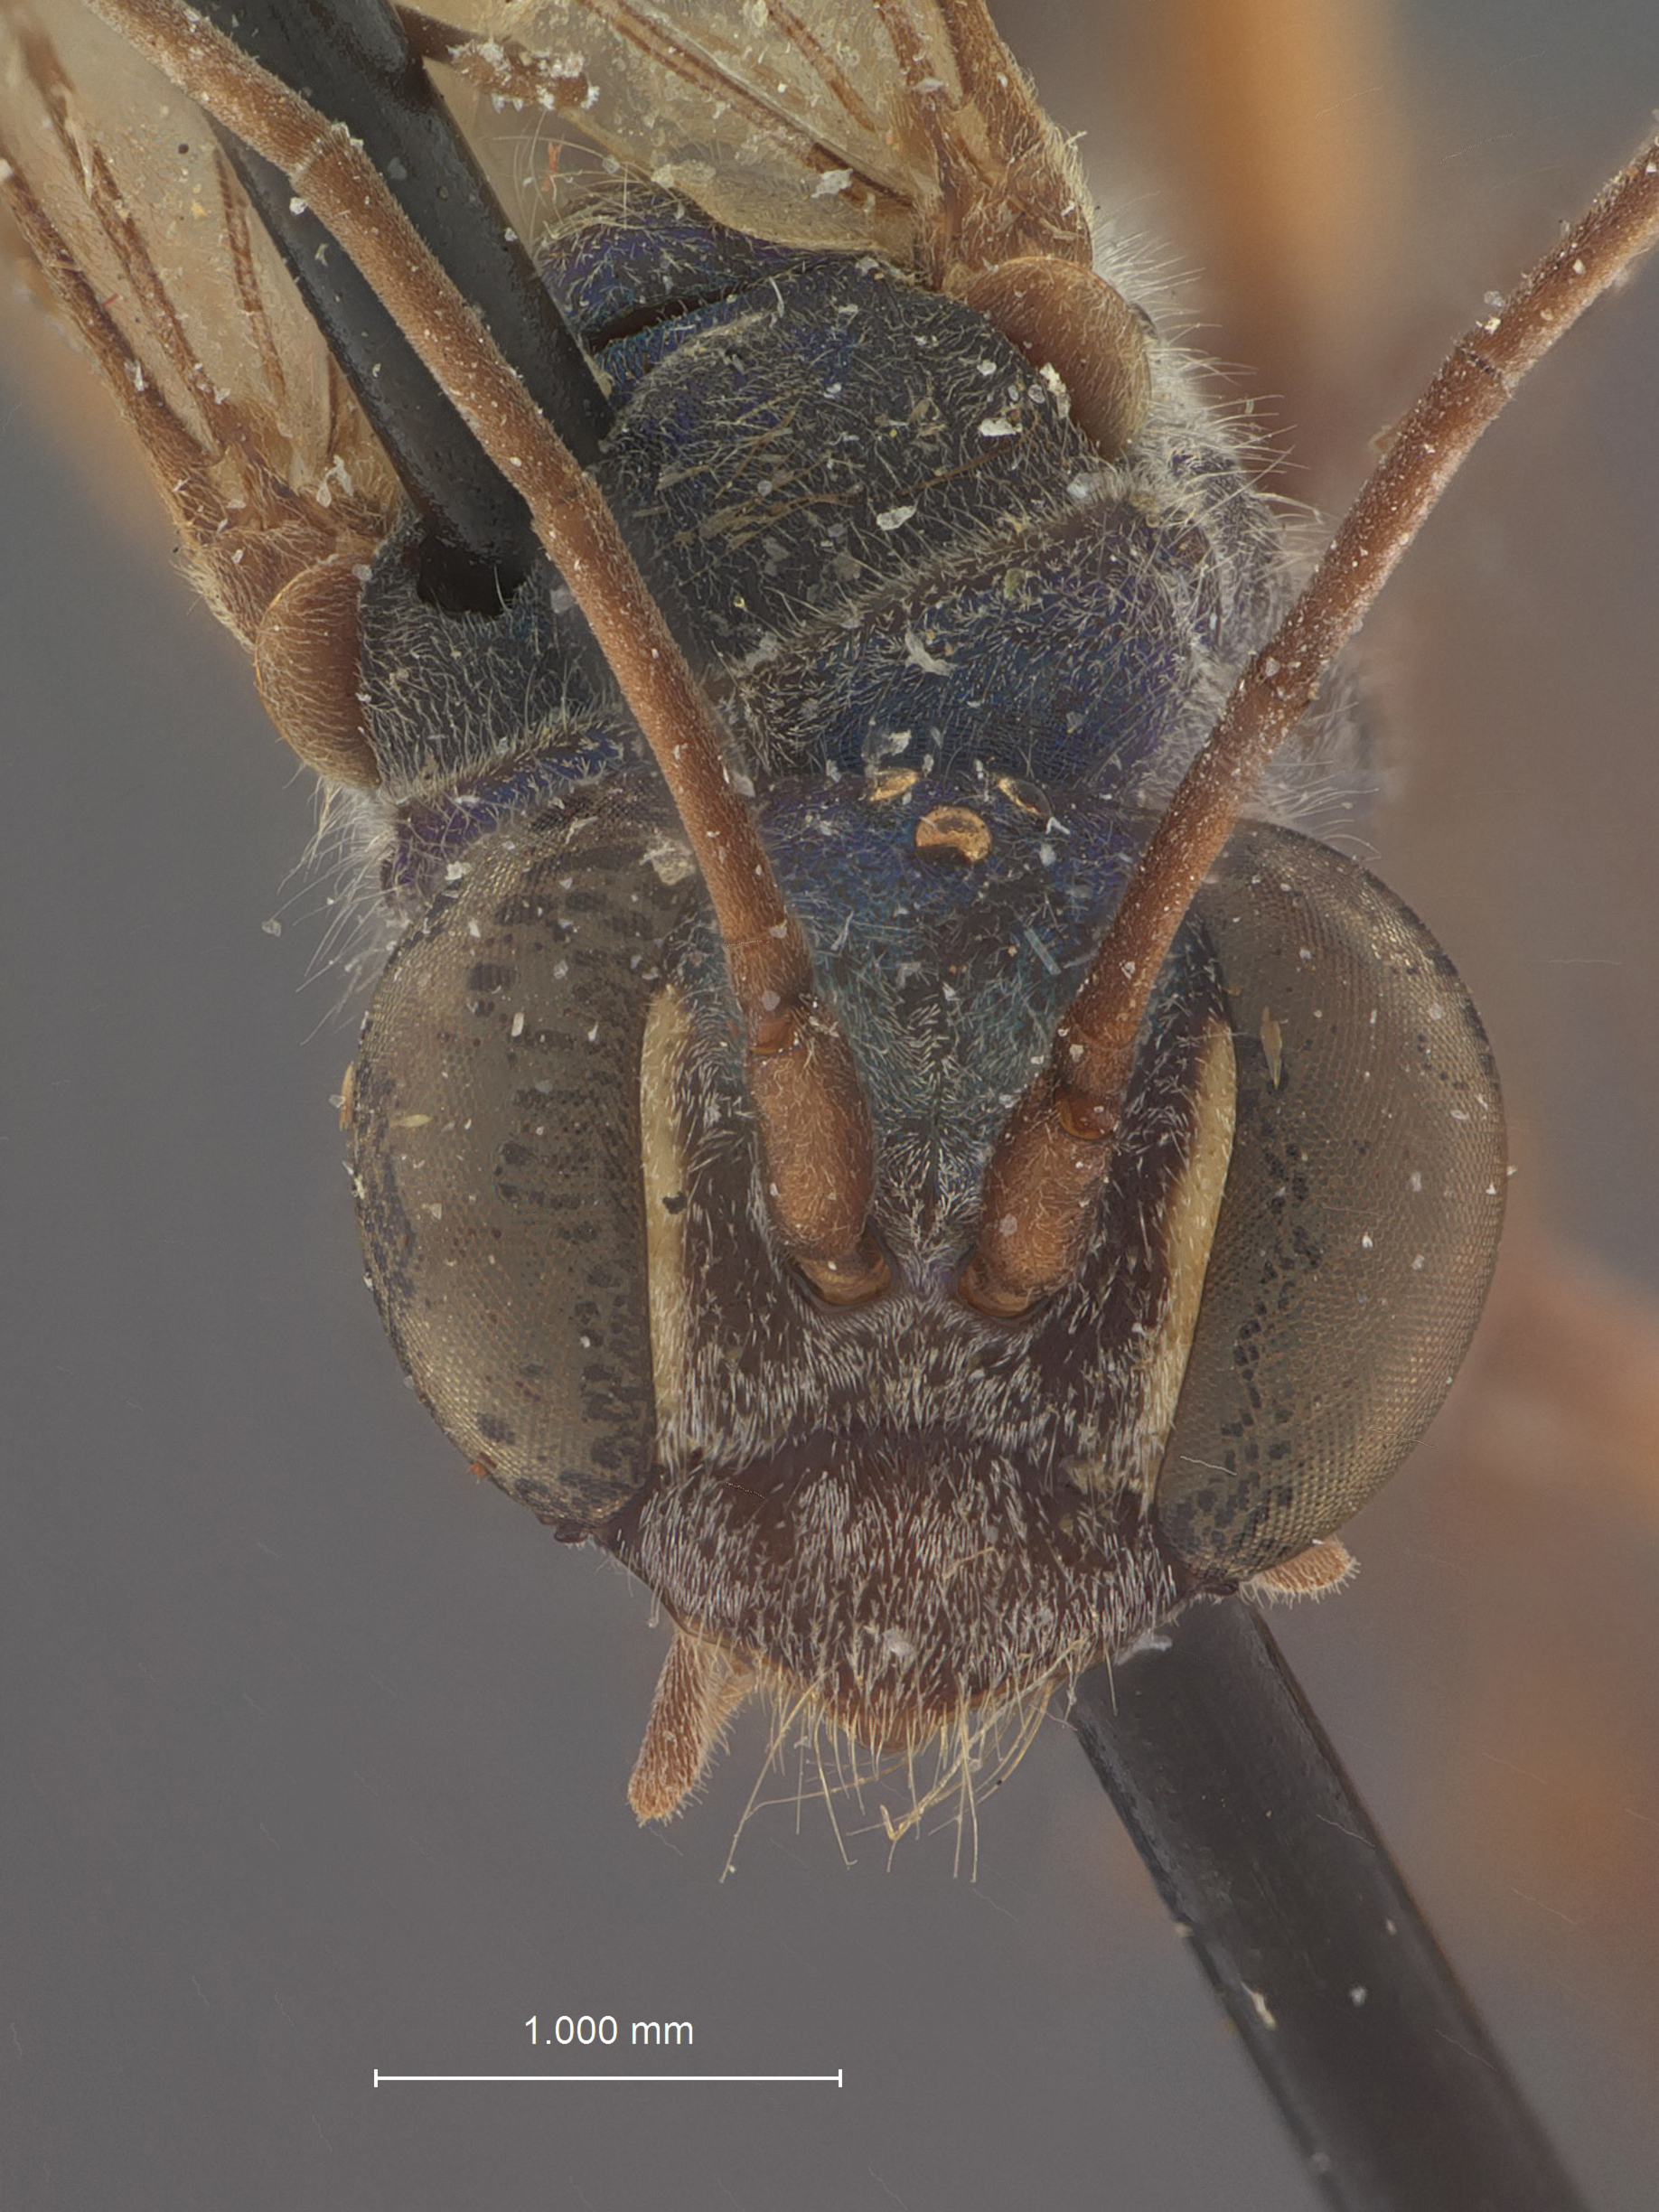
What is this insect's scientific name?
Auplopus violaceus
